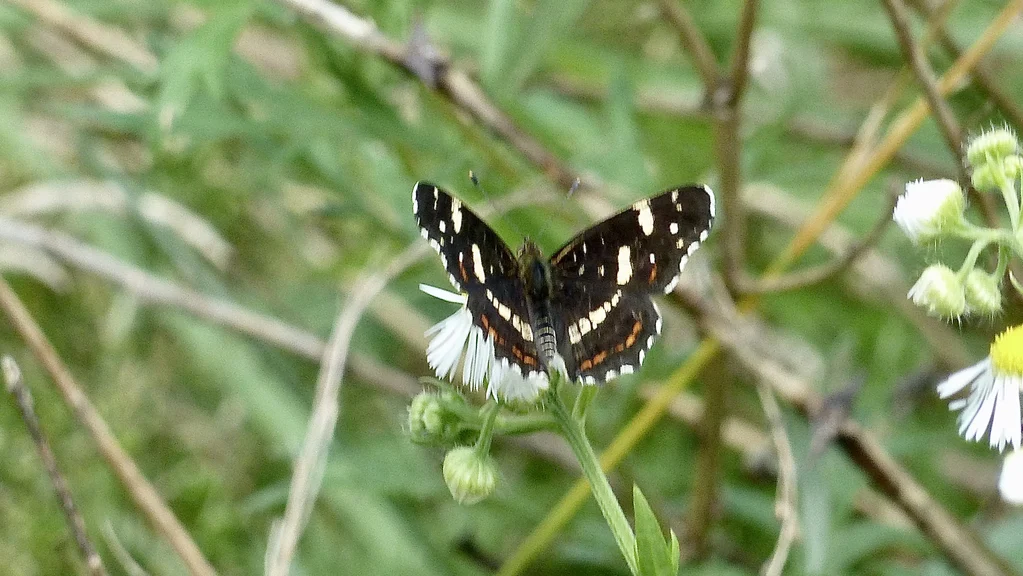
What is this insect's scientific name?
Araschnia levana
